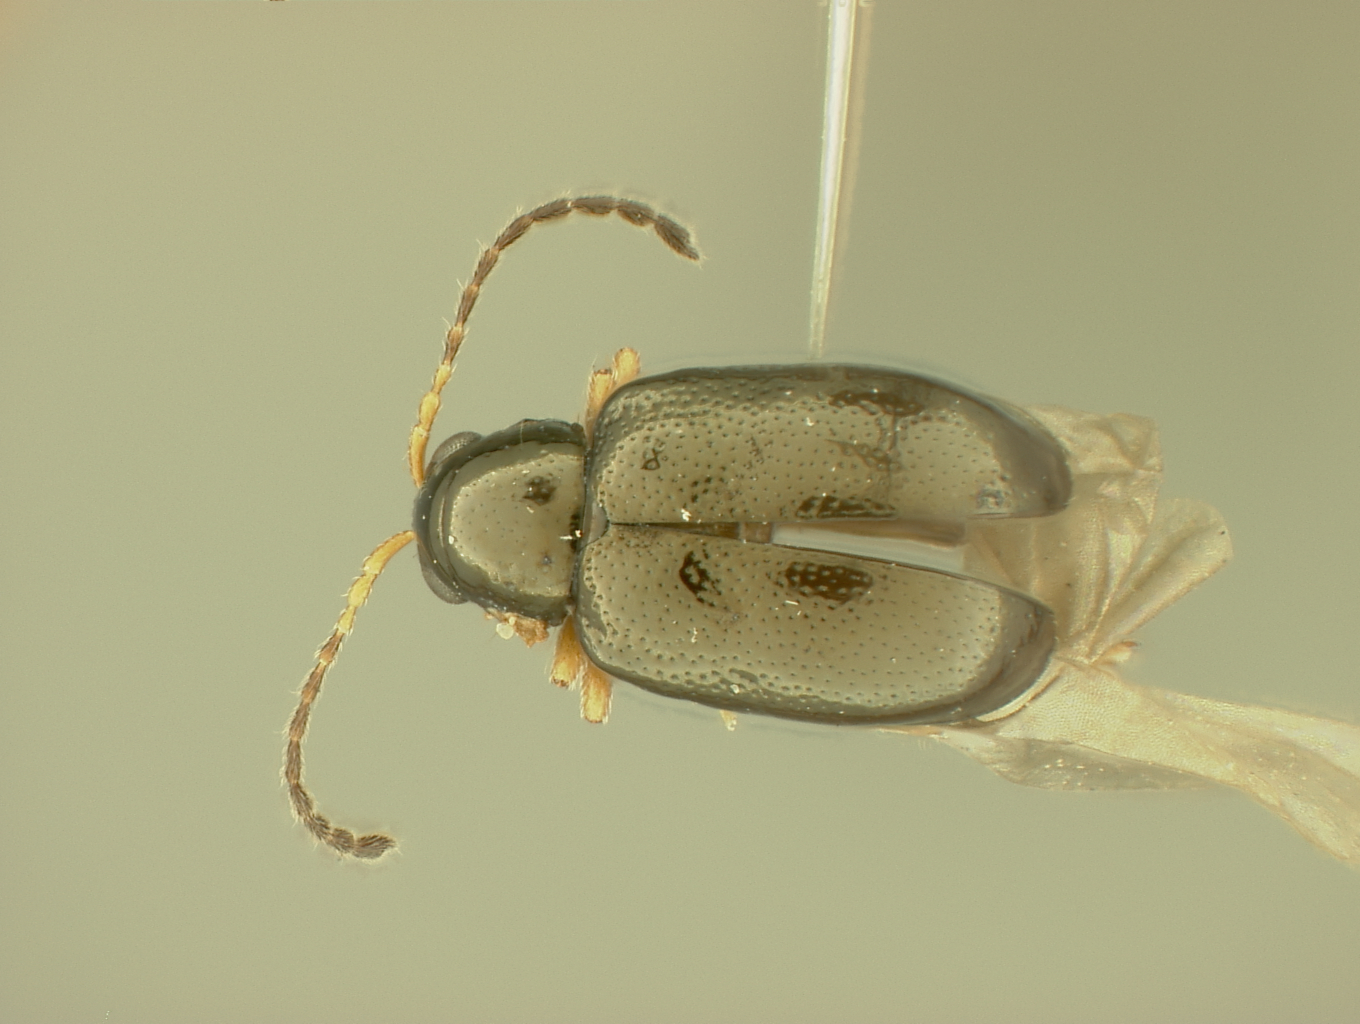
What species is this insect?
Longitarsus atypicus
